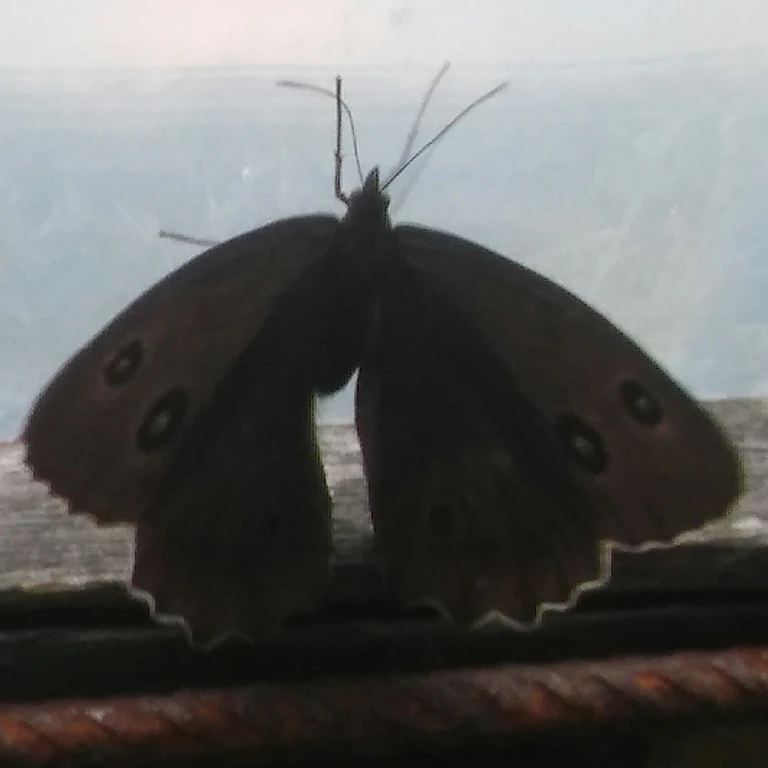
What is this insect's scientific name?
Minois dryas
